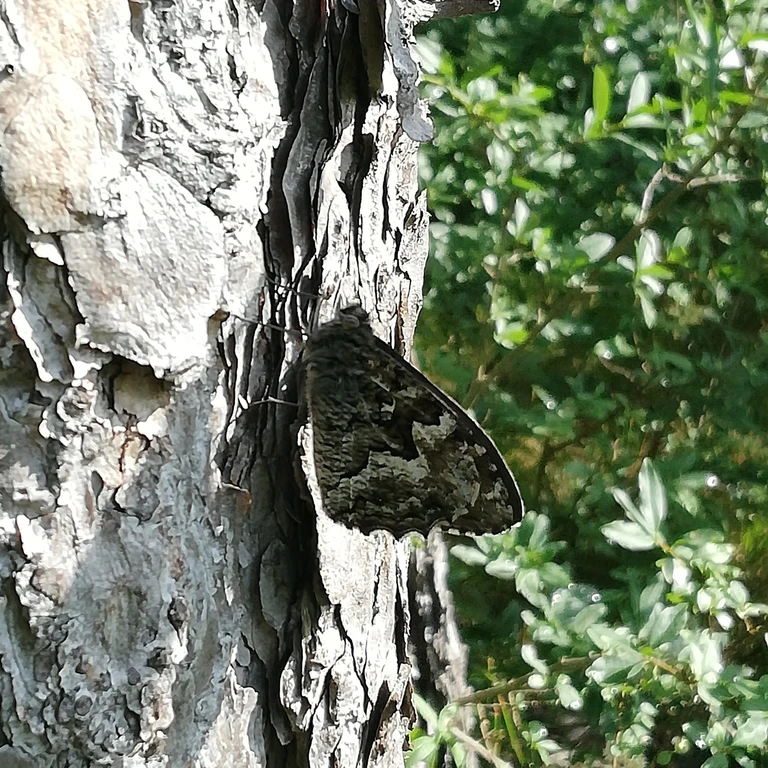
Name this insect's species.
Brintesia circe
